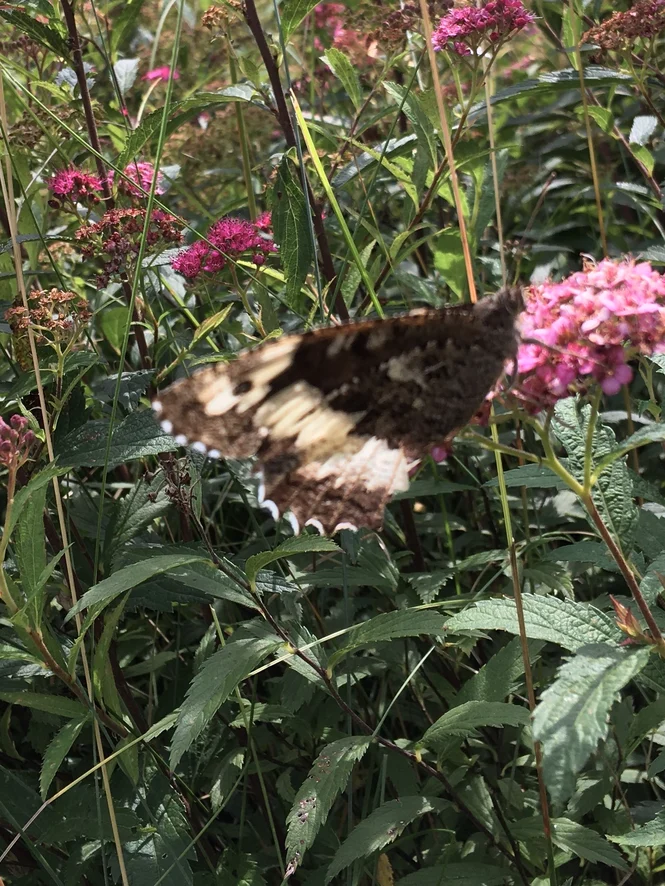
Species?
Brintesia circe
